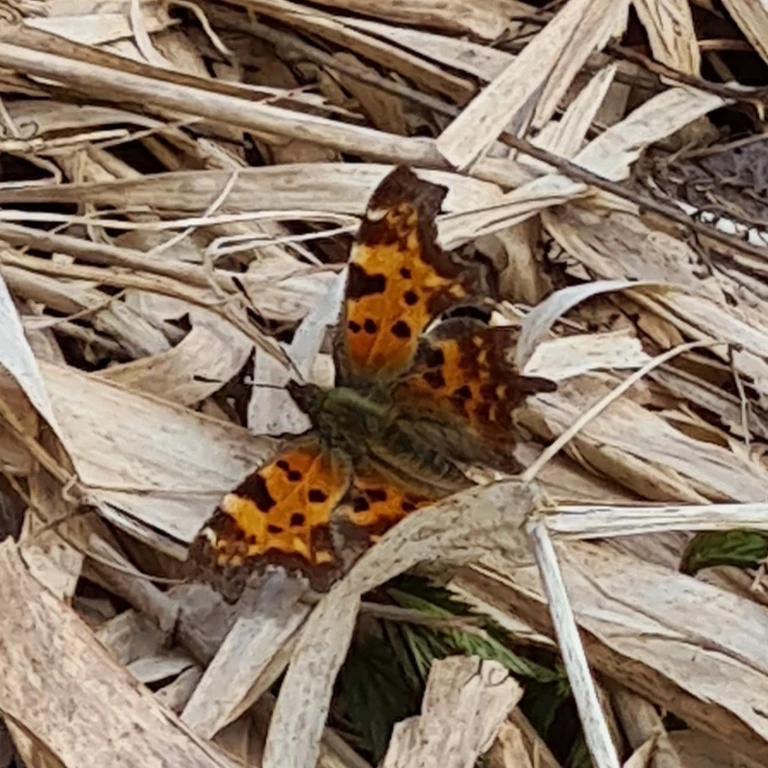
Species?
Polygonia c-album
